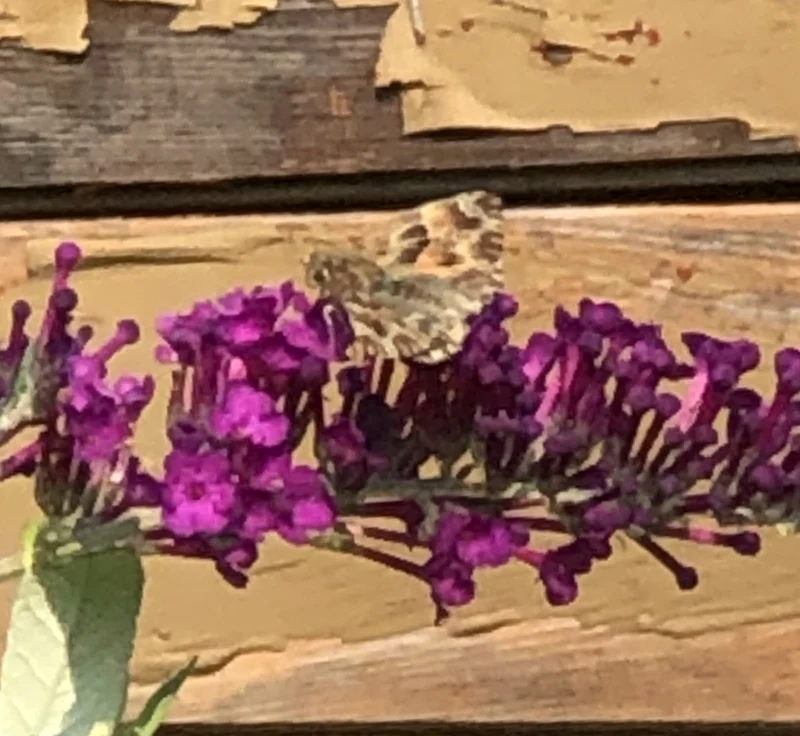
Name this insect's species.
Carcharodus alceae
